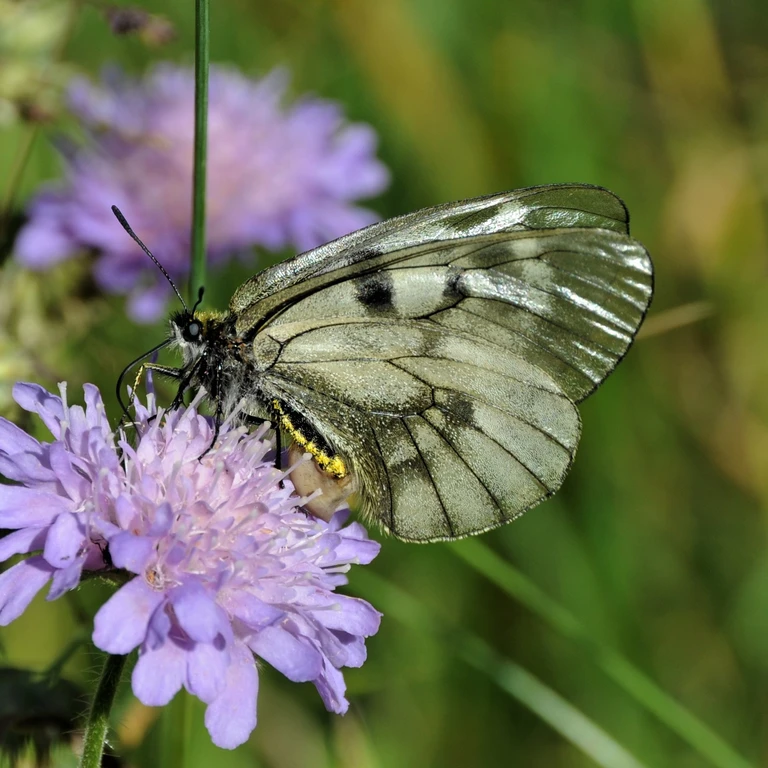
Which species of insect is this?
Parnassius mnemosyne
